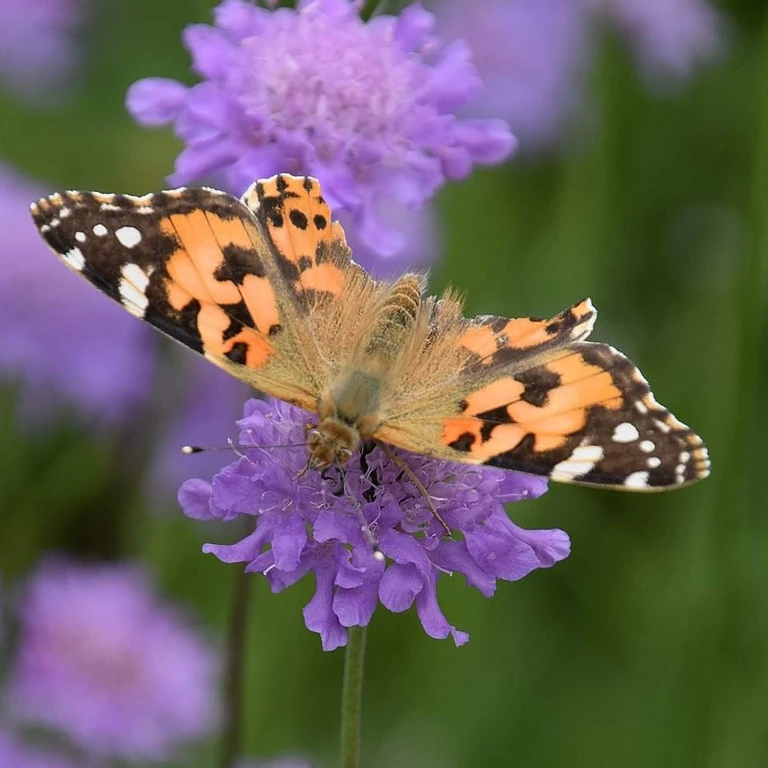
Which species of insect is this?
Vanessa cardui
